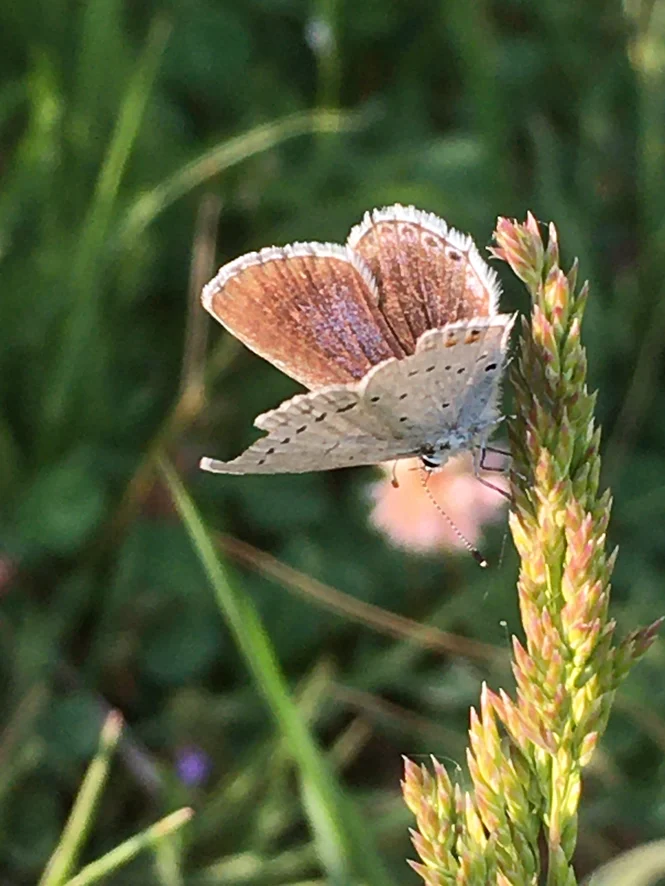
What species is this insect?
Cupido argiades (also Elkalyce argiades)
